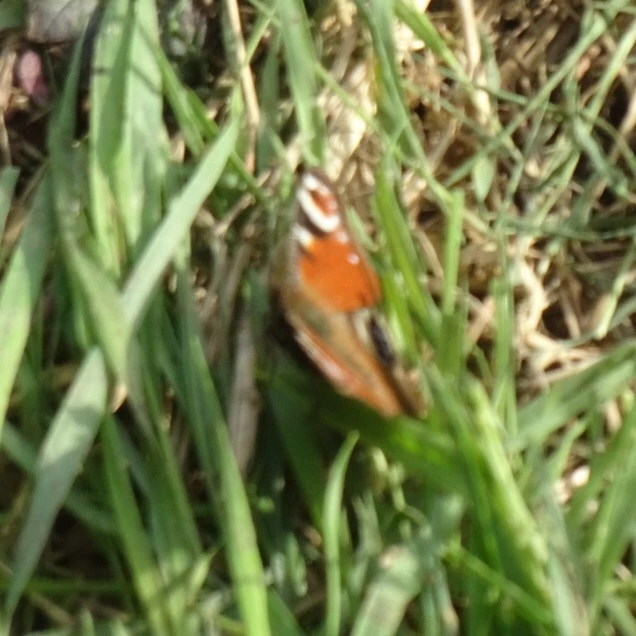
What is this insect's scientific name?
Aglais io
